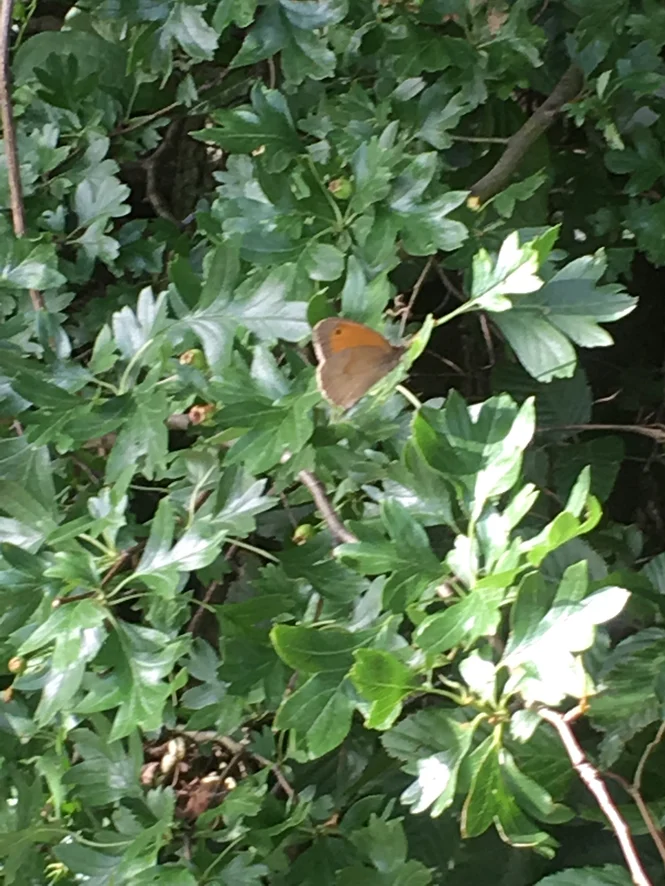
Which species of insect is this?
Maniola jurtina
